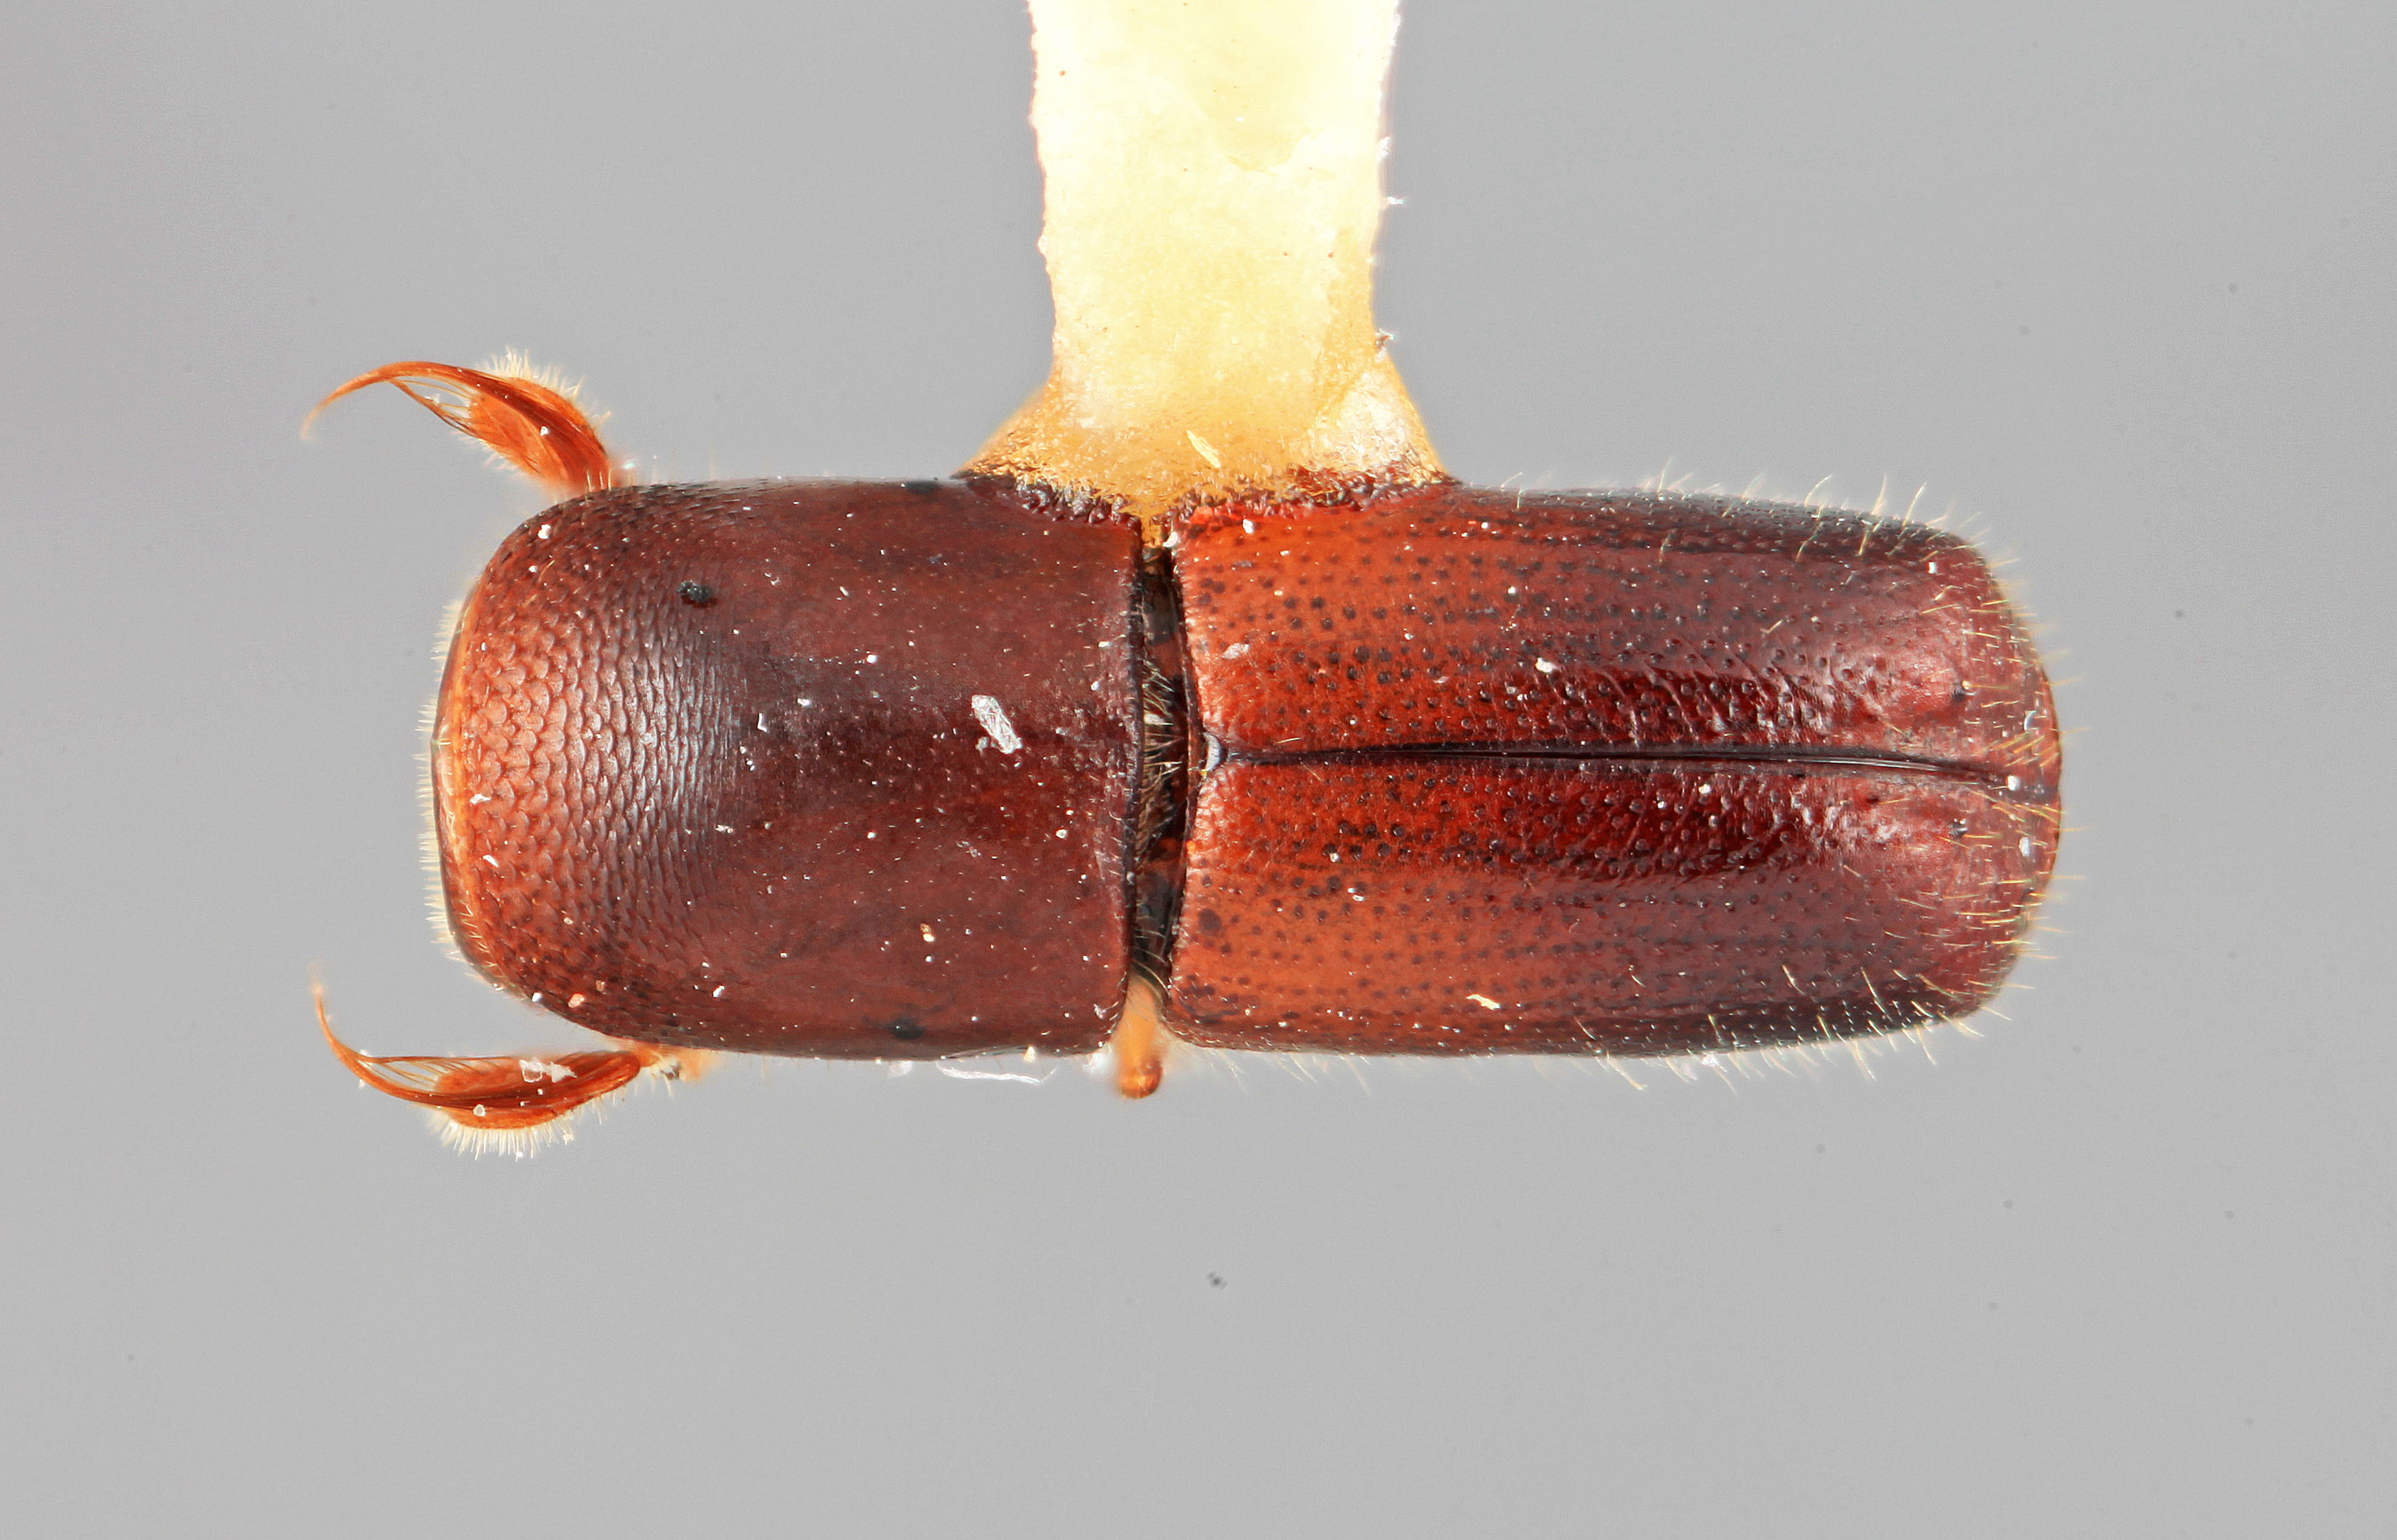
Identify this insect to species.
Monarthrum bicavum
